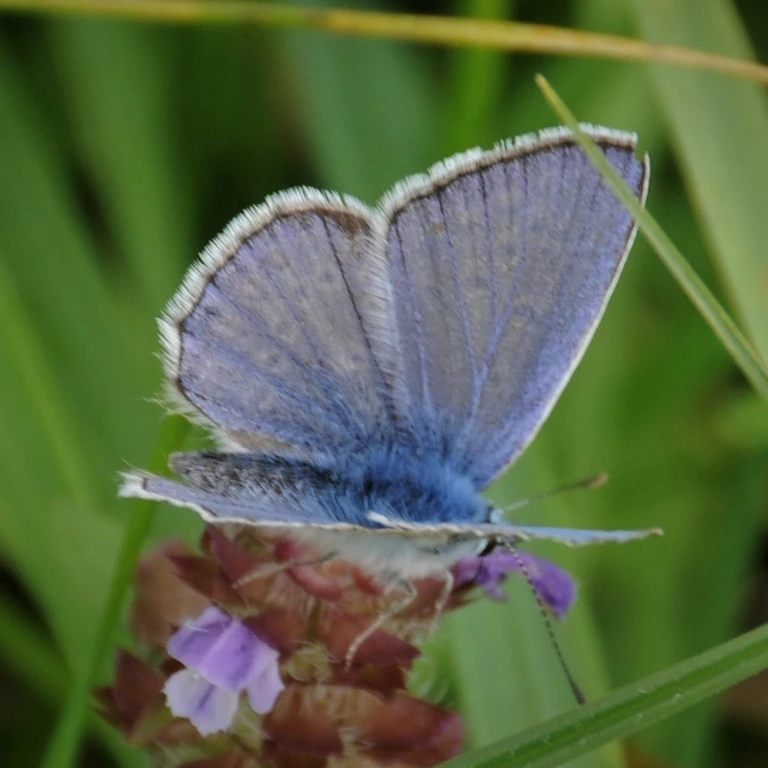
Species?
Polyommatus icarus
